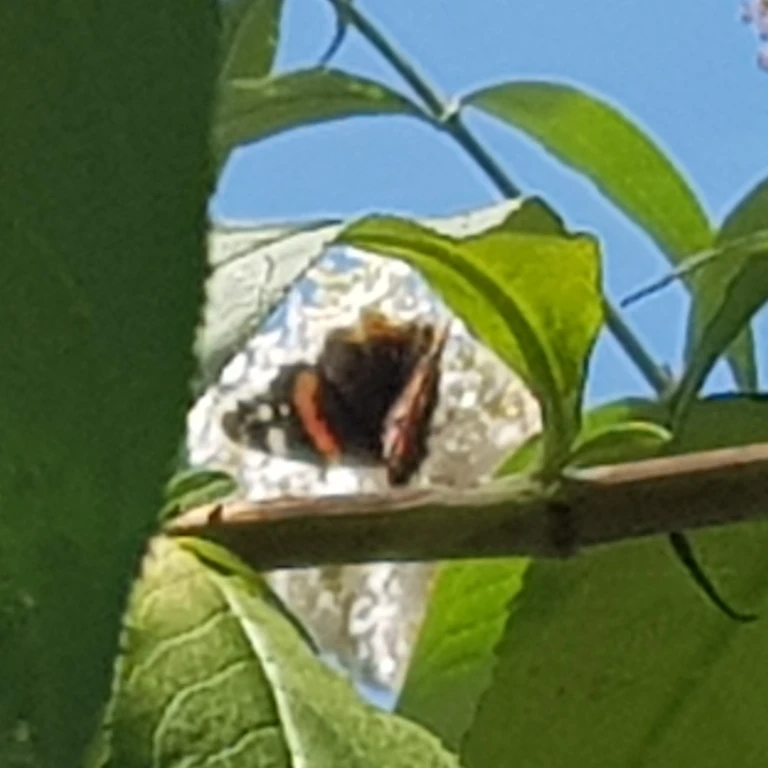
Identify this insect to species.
Vanessa atalanta
